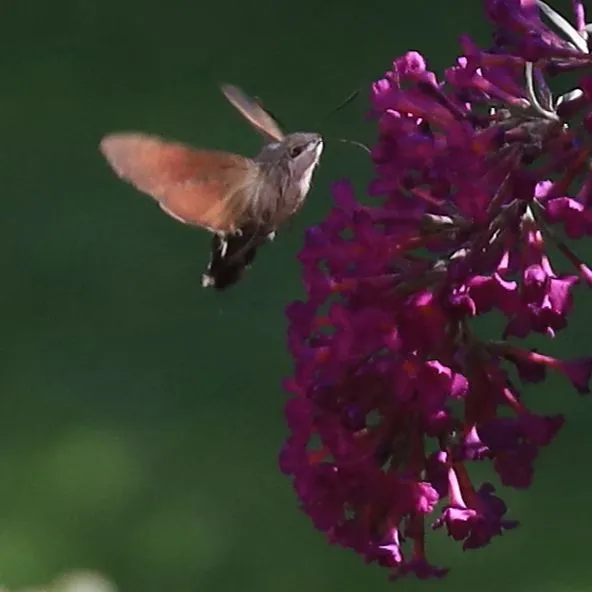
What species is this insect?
Macroglossum stellatarum
